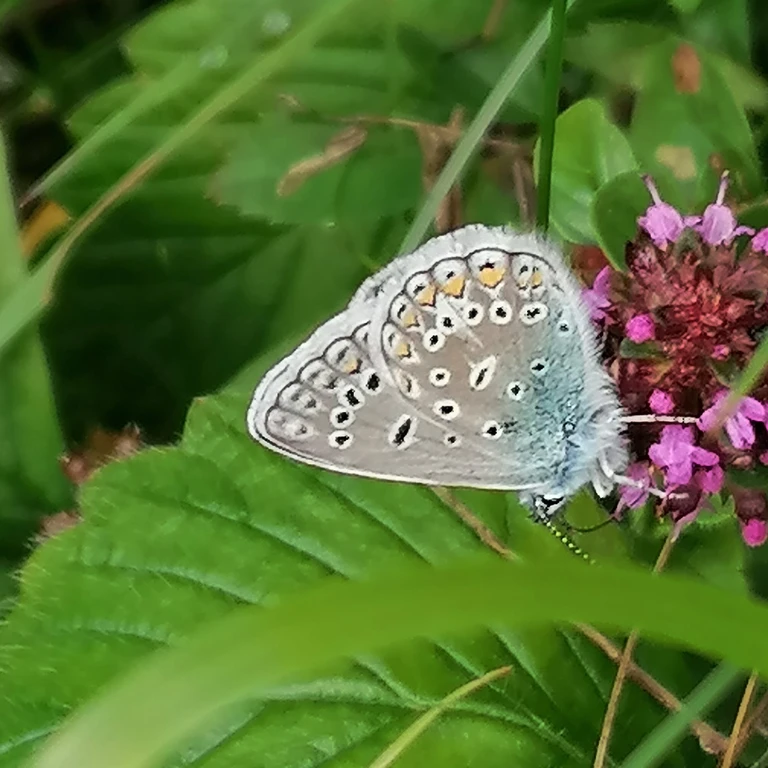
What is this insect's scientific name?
Polyommatus icarus
